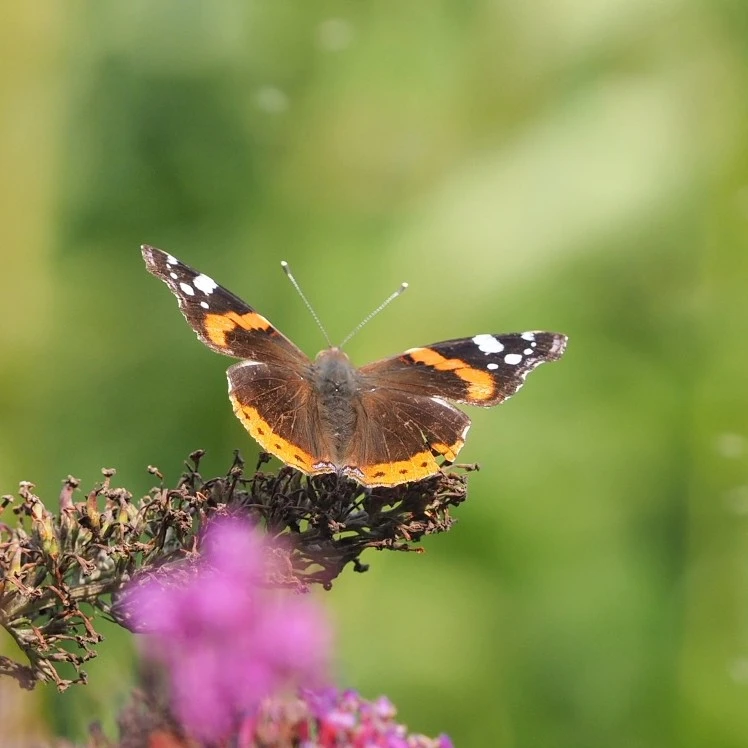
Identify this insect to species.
Vanessa atalanta
